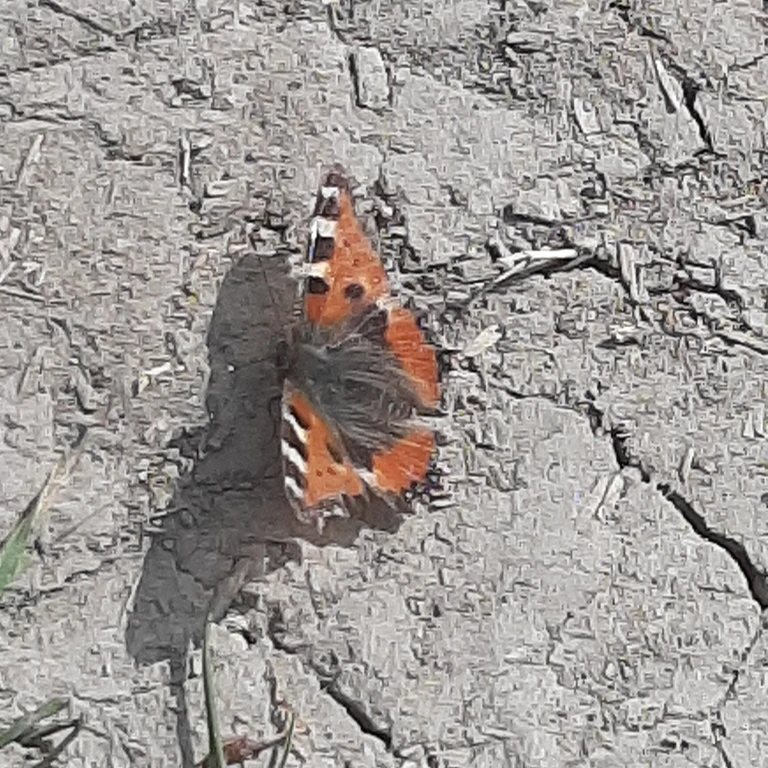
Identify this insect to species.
Aglais urticae
